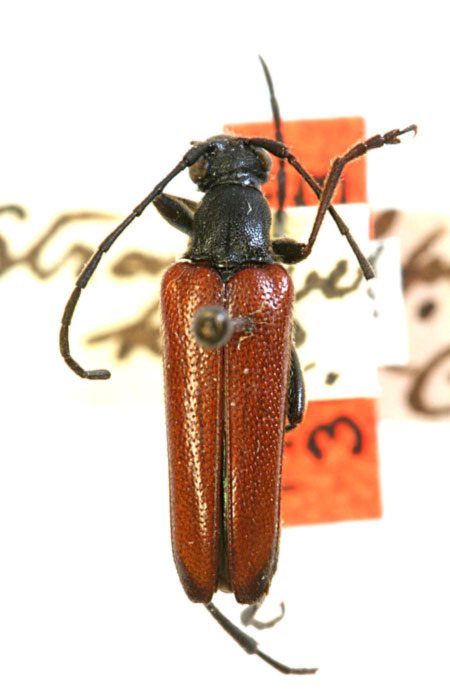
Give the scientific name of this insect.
Strangalepta keeni (also Neoalosterna rubida)
